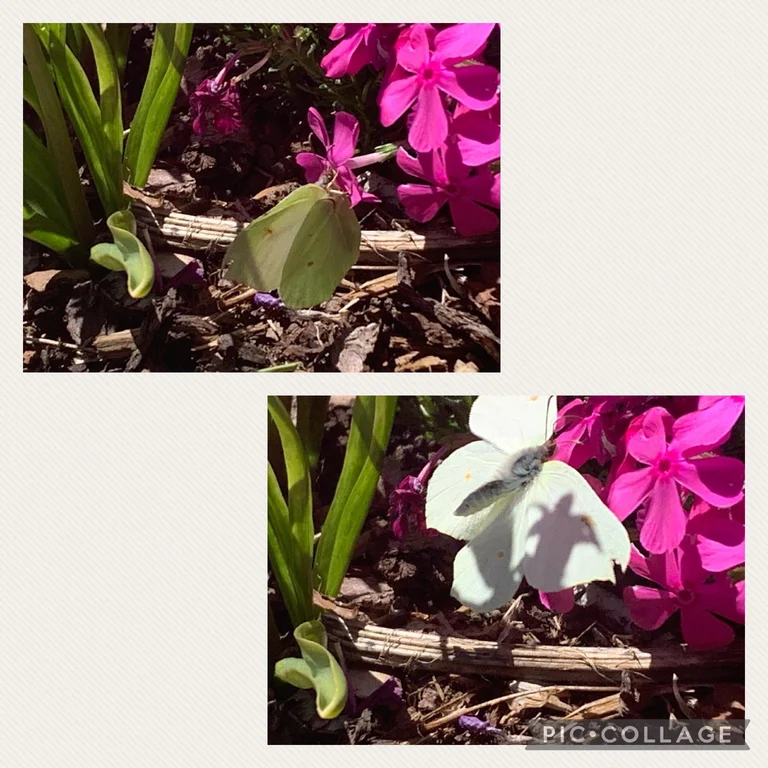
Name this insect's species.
Gonepteryx rhamni
